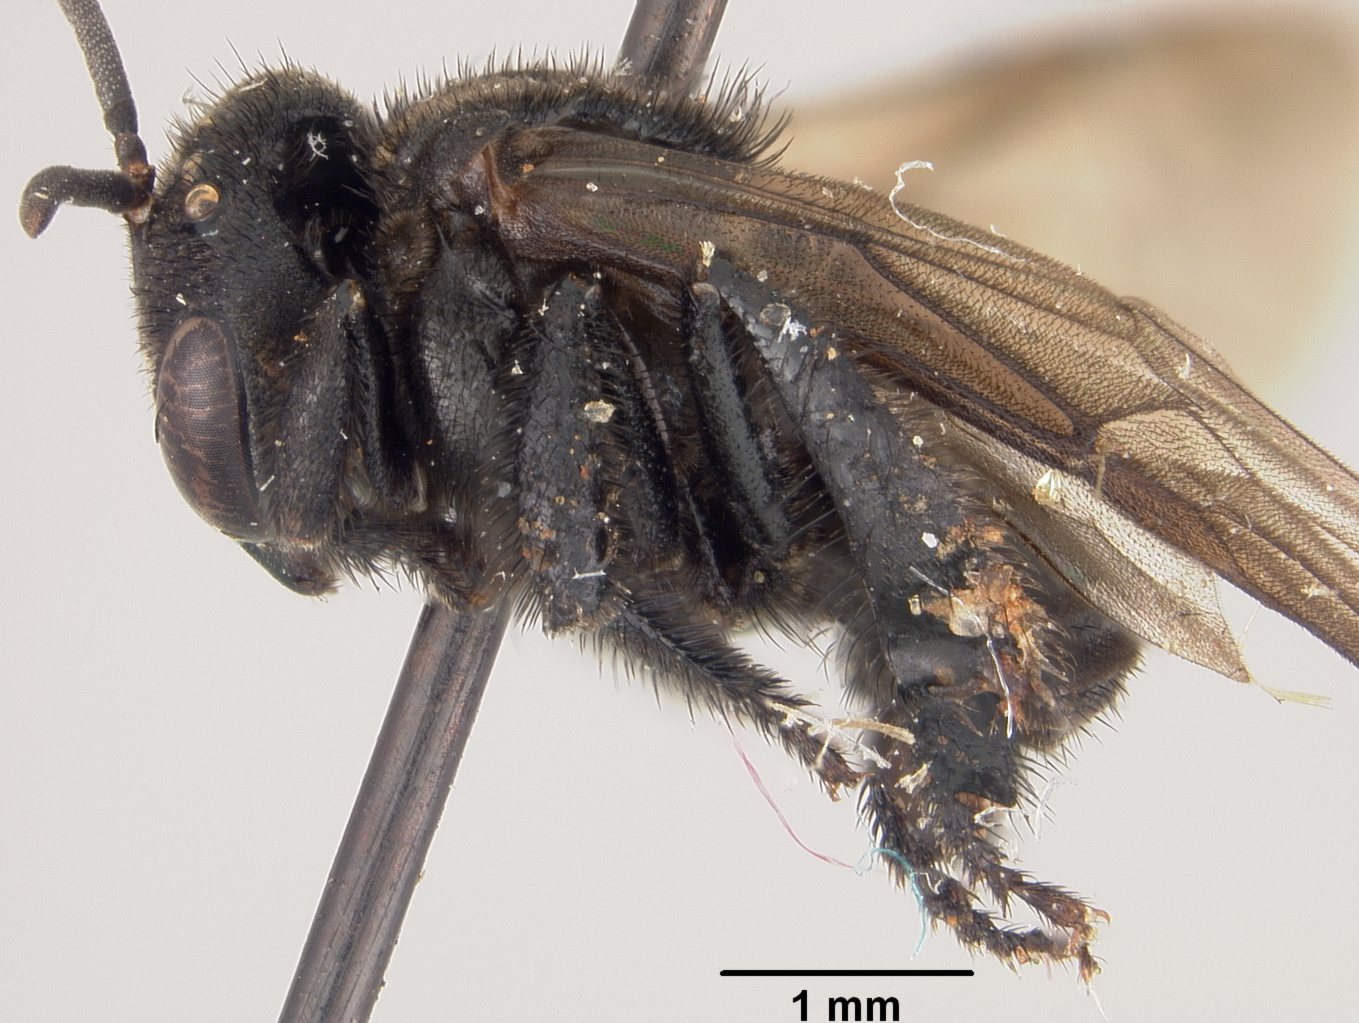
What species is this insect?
Trigona baumgartneri
